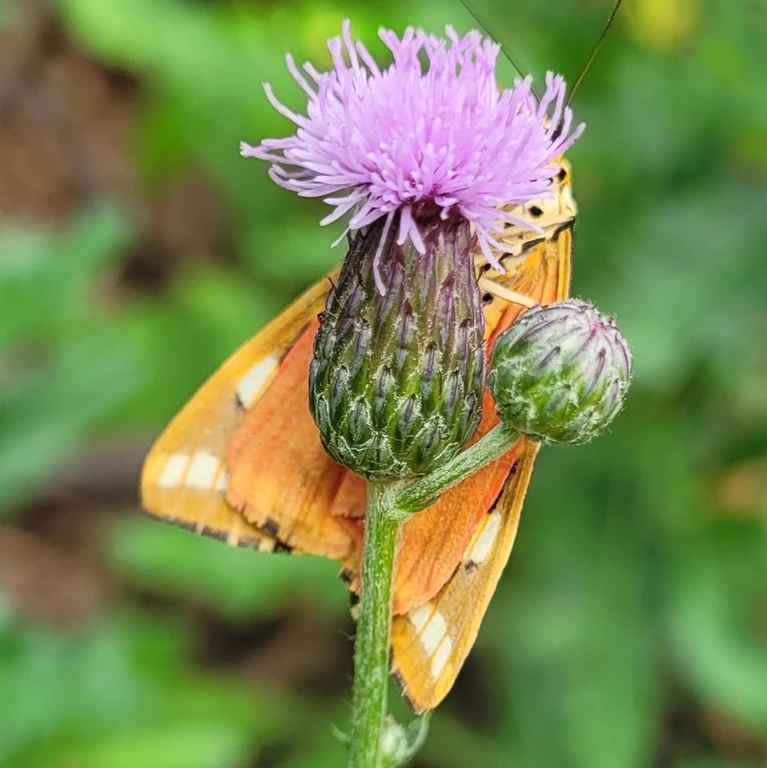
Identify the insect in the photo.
Euplagia quadripunctaria
